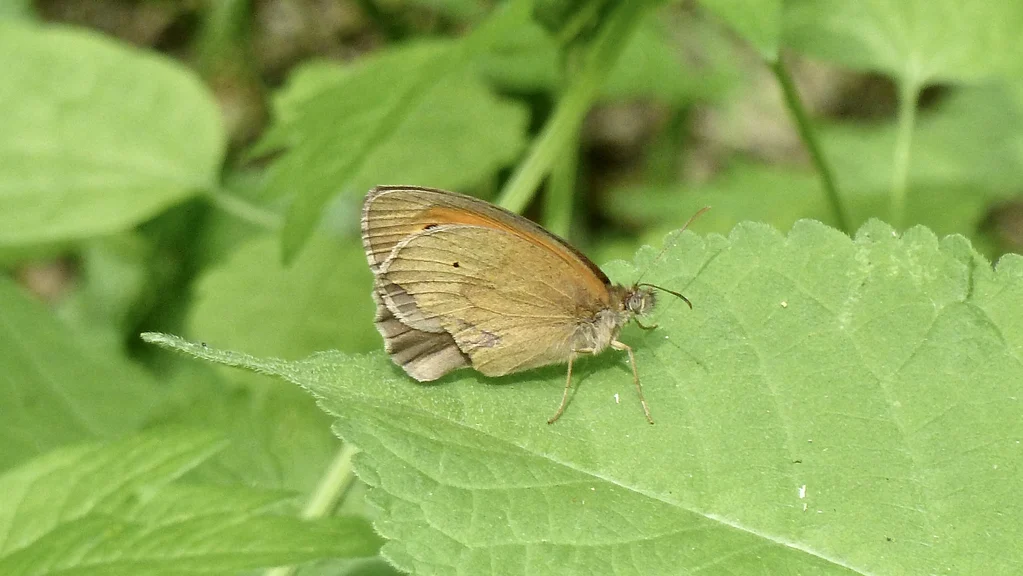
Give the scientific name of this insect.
Maniola jurtina
